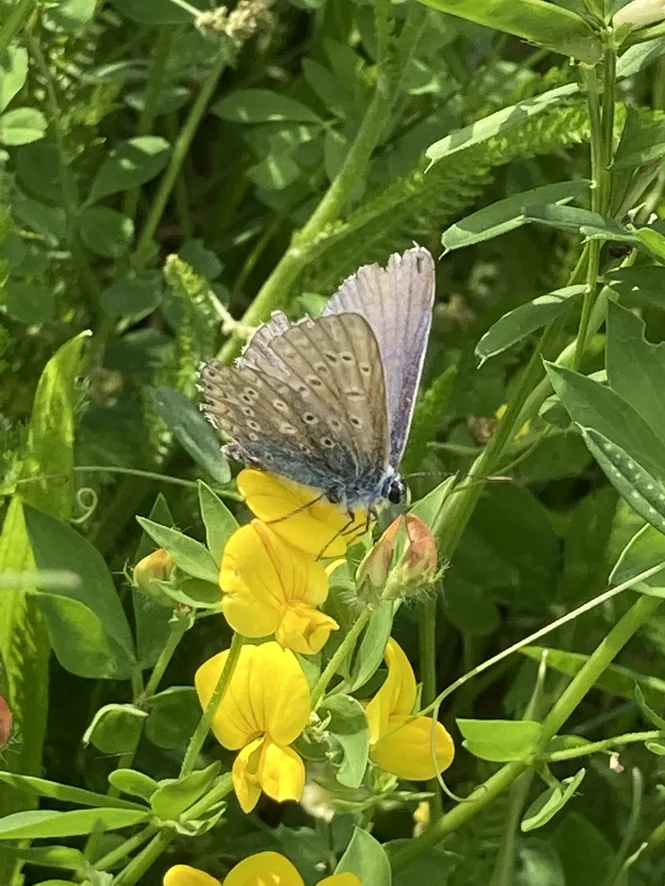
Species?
Polyommatus icarus
